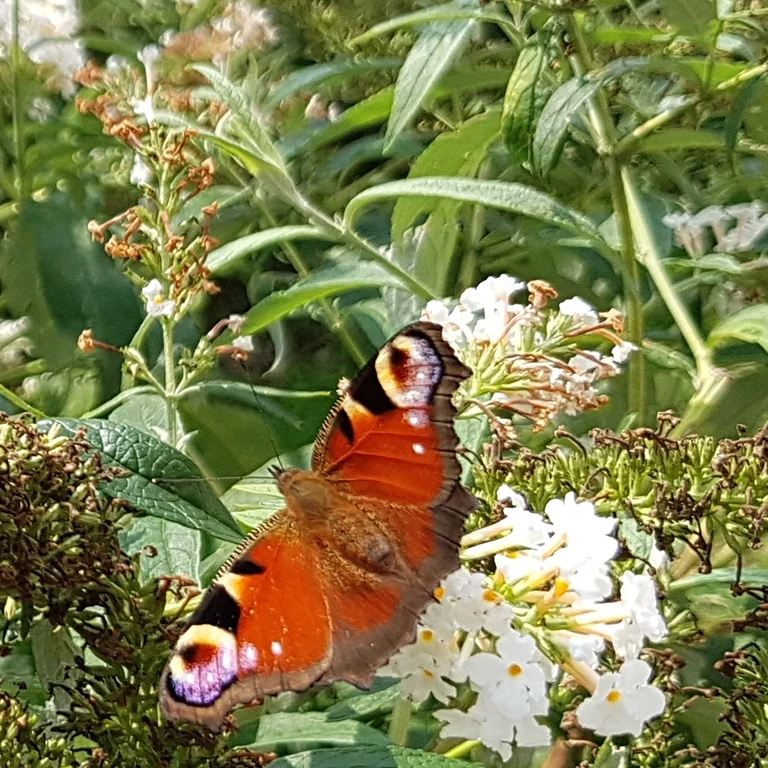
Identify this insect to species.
Aglais io
